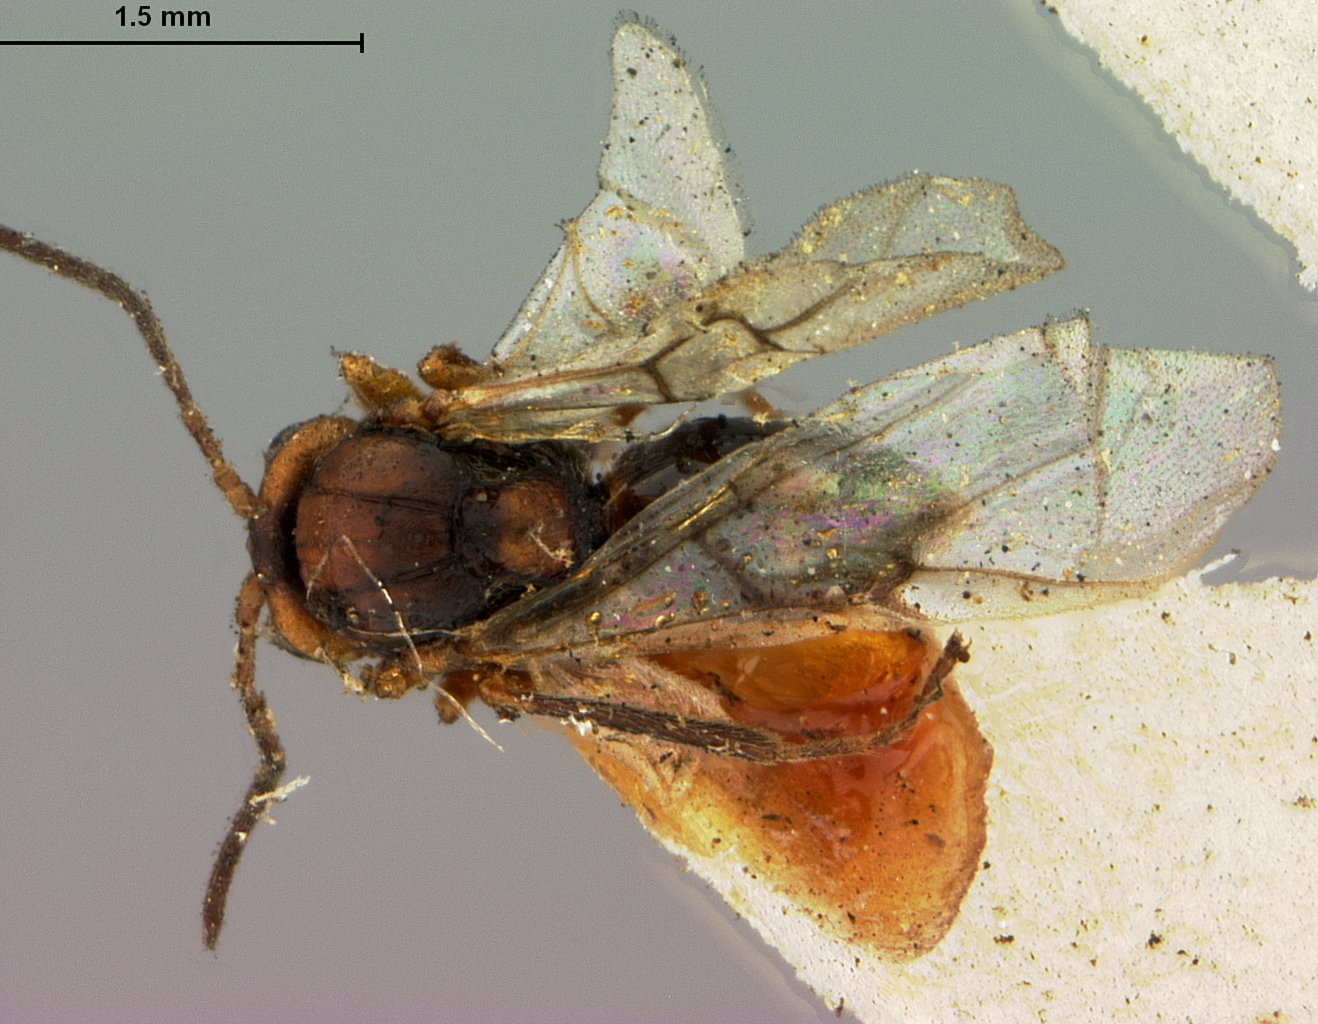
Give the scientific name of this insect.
Andricus perplexus
